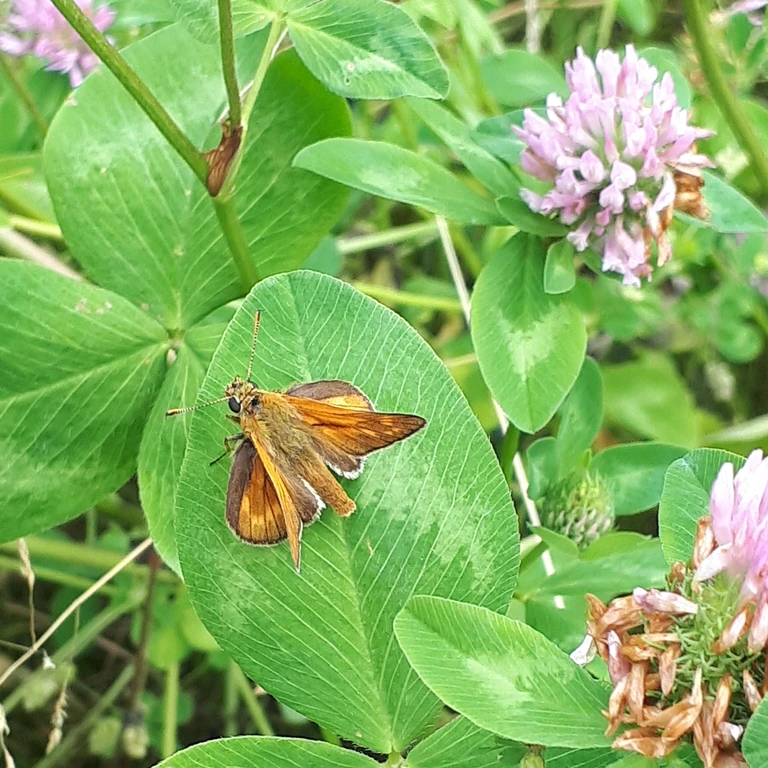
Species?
Ochlodes sylvanus (also Ochlodes venata)
